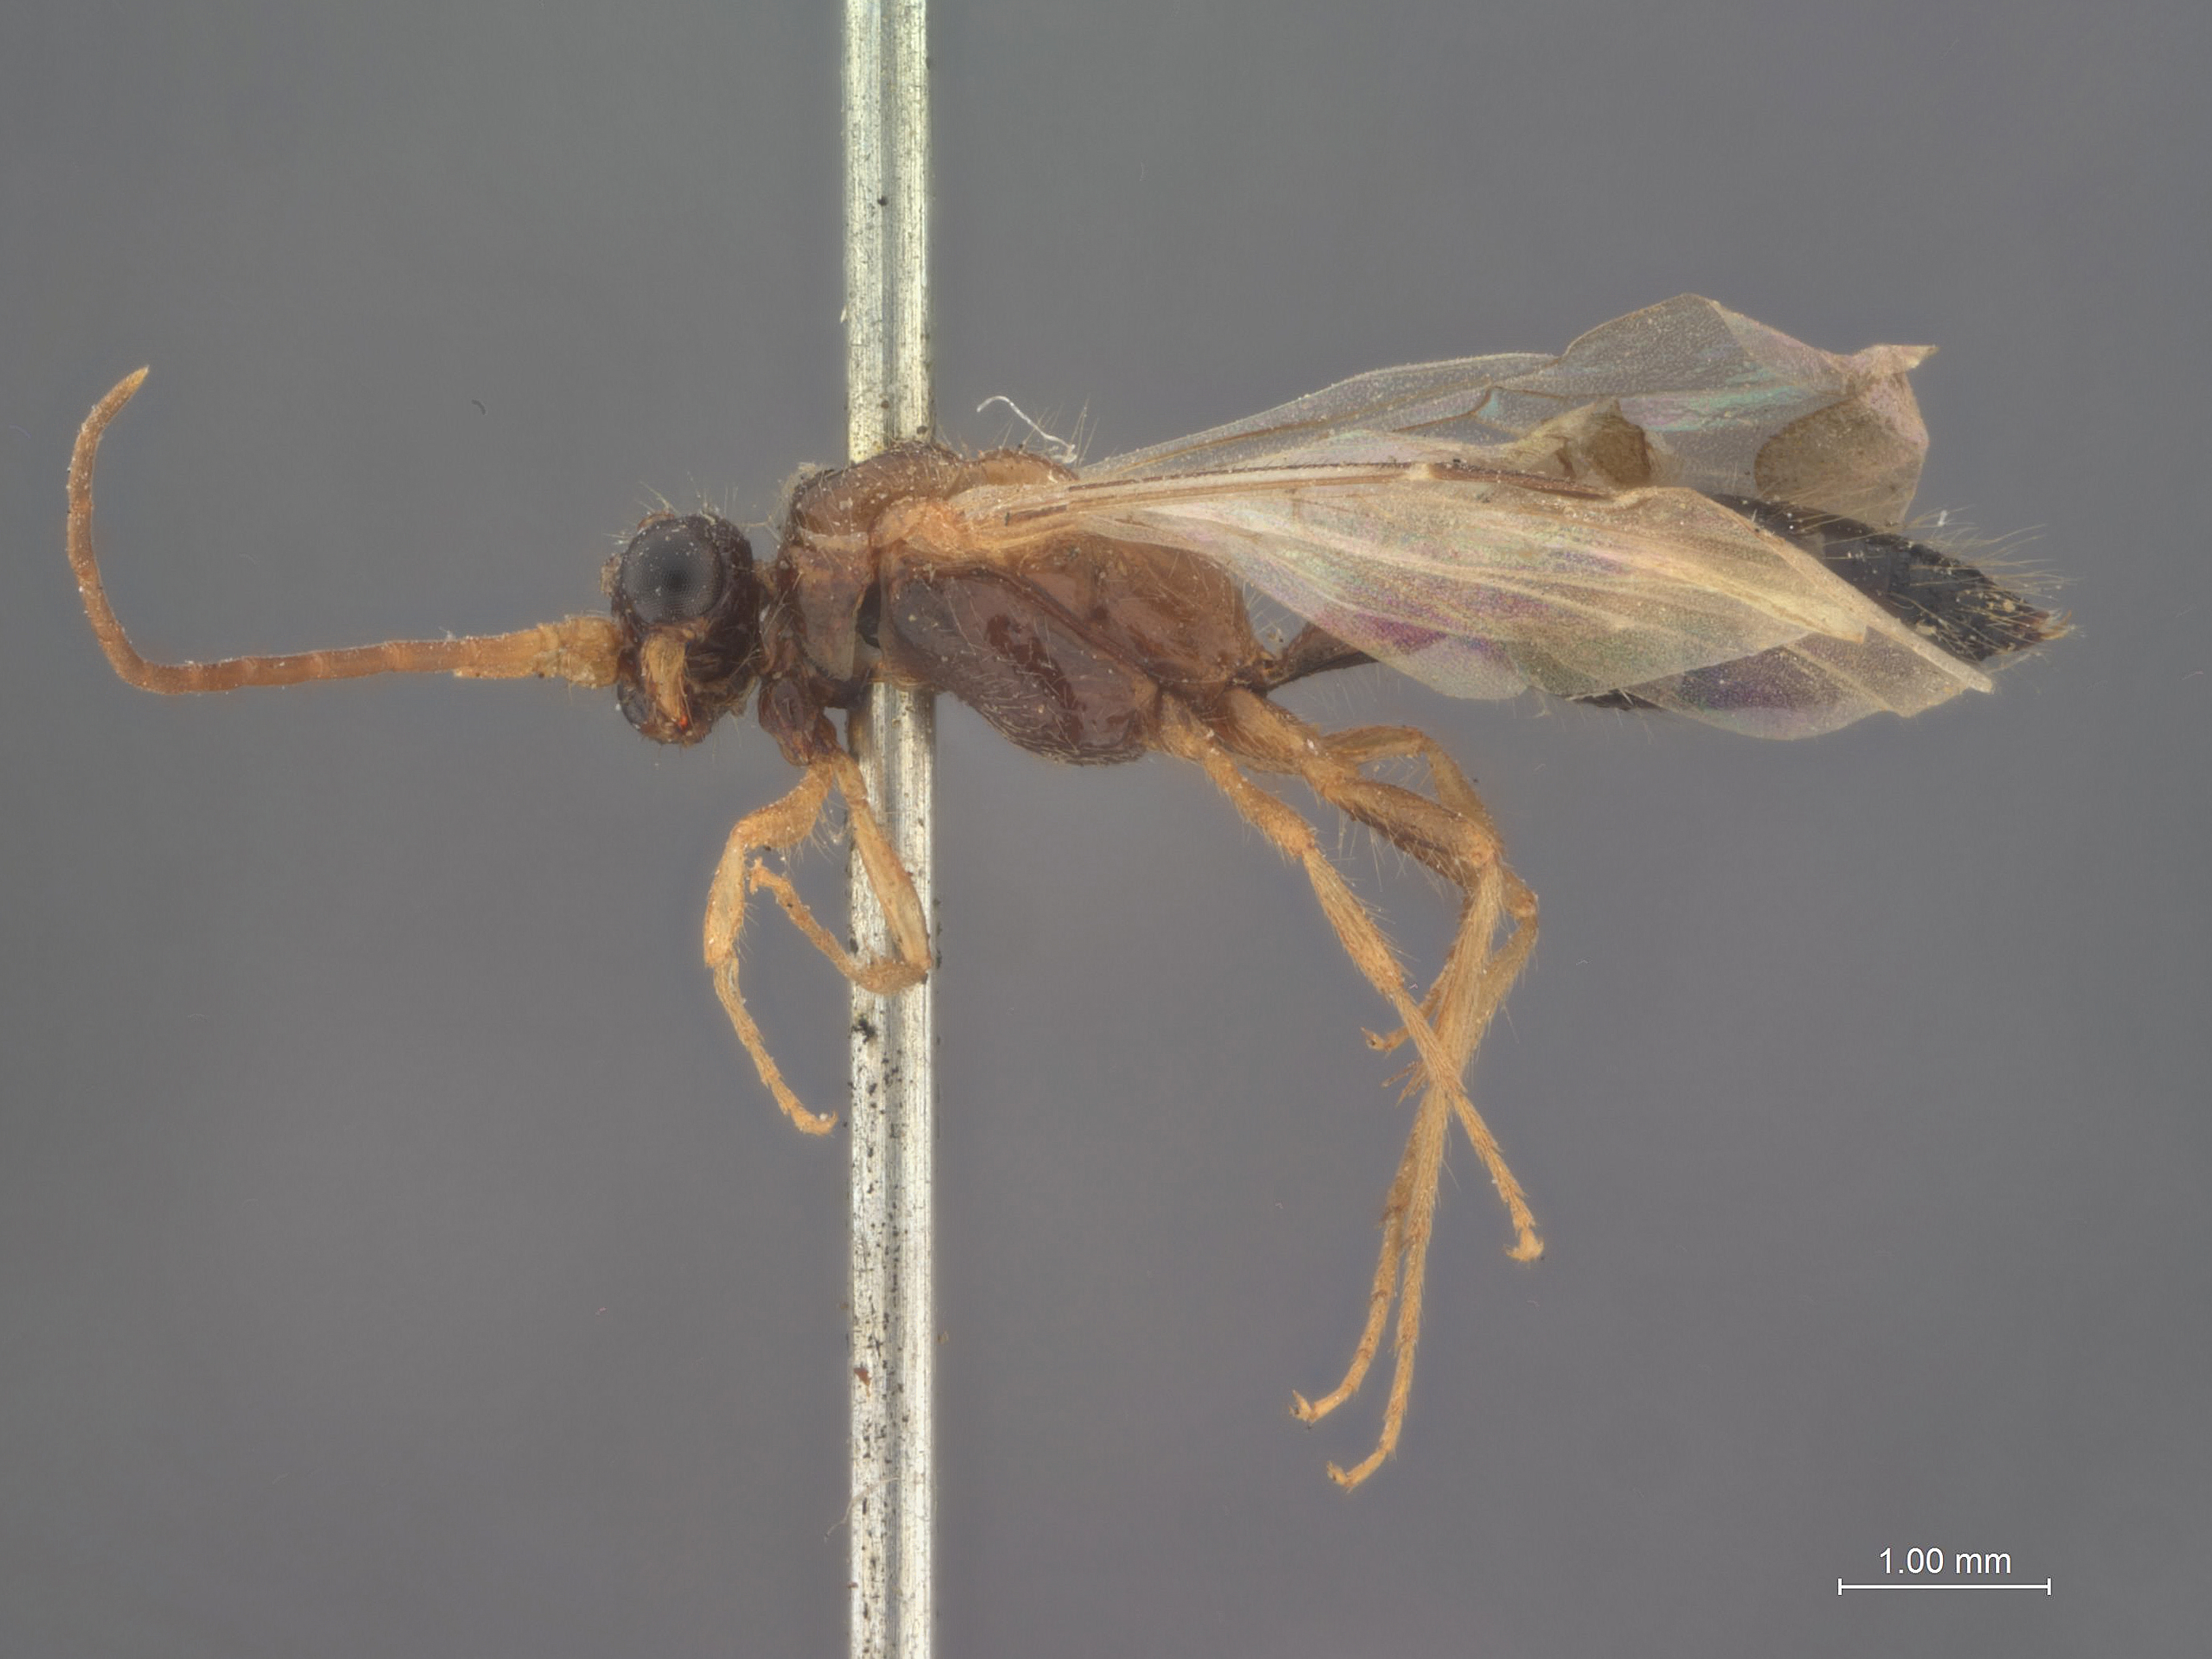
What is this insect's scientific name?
Brachycistis imitans
